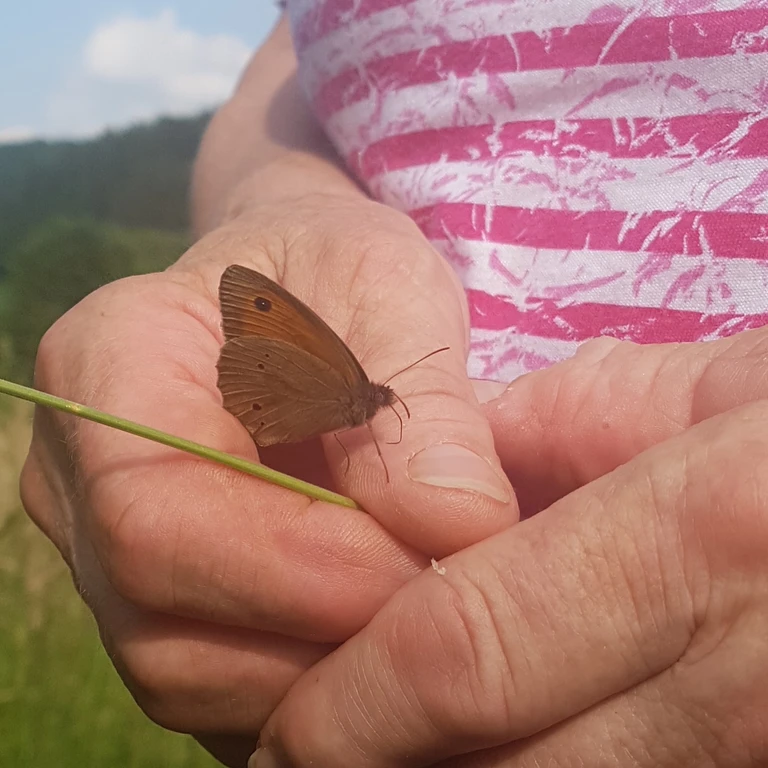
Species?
Maniola jurtina
